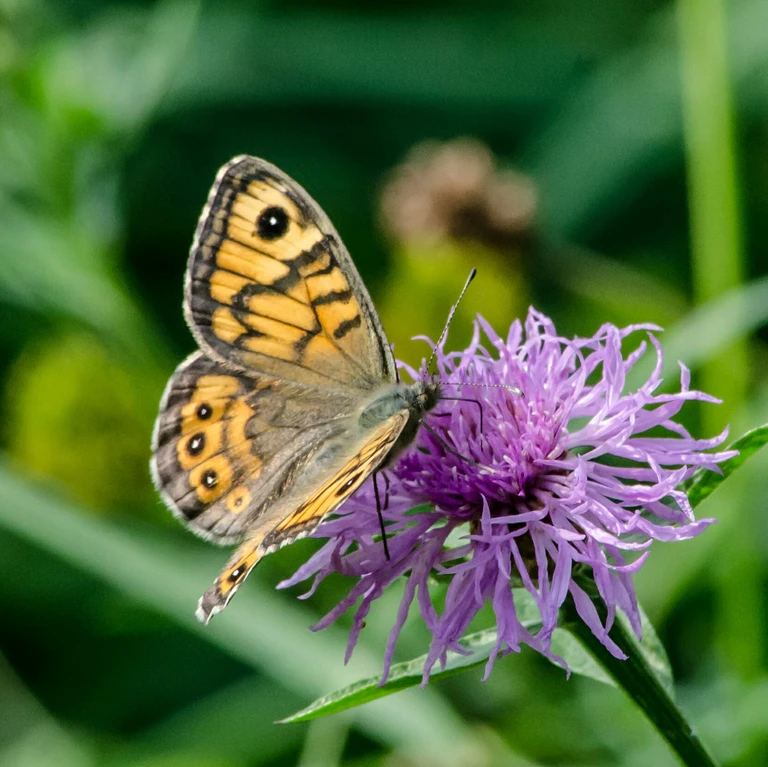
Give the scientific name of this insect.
Lasiommata megera (also Pararge megera)
